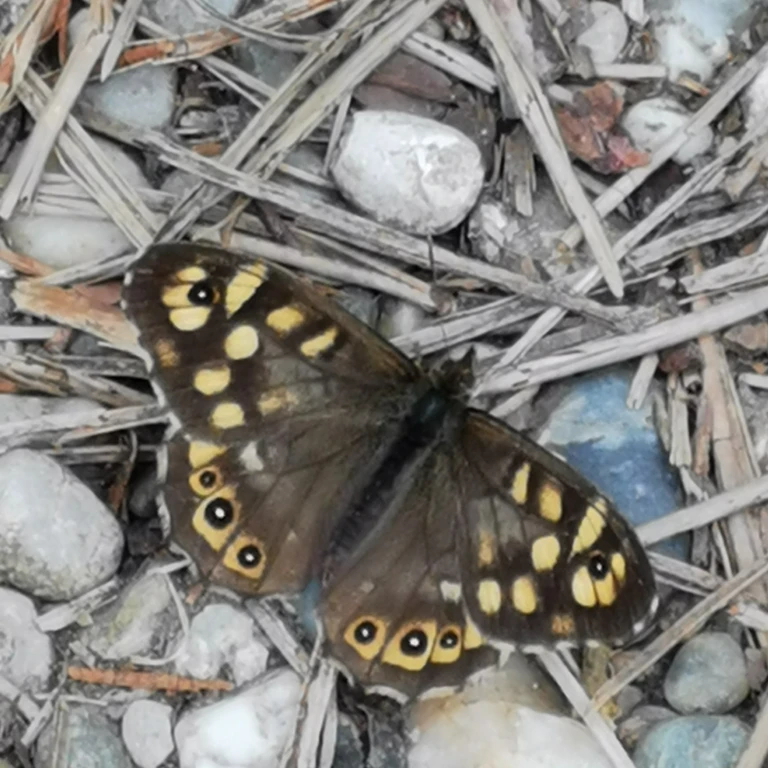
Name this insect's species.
Pararge aegeria
